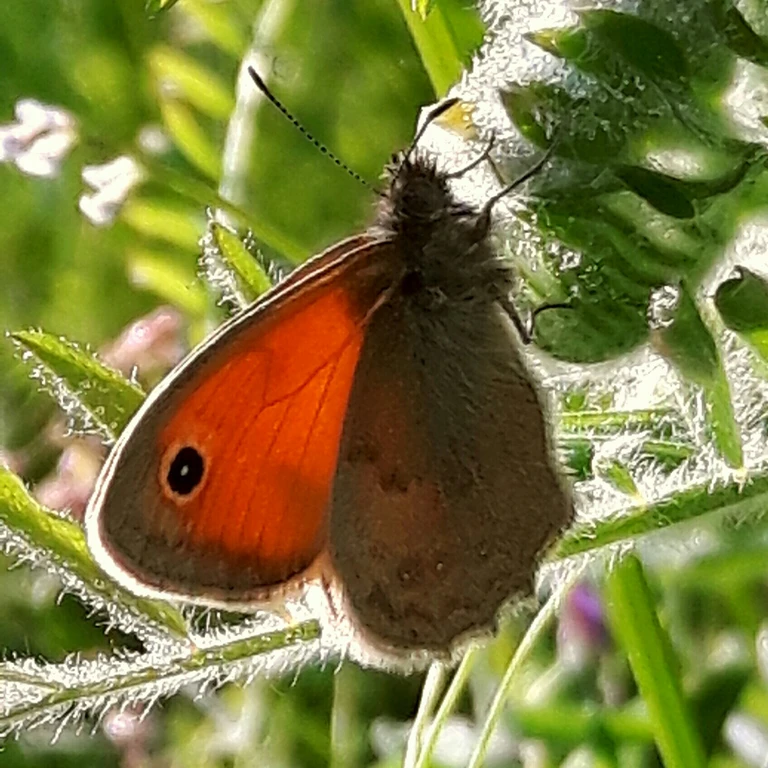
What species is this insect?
Coenonympha pamphilus
